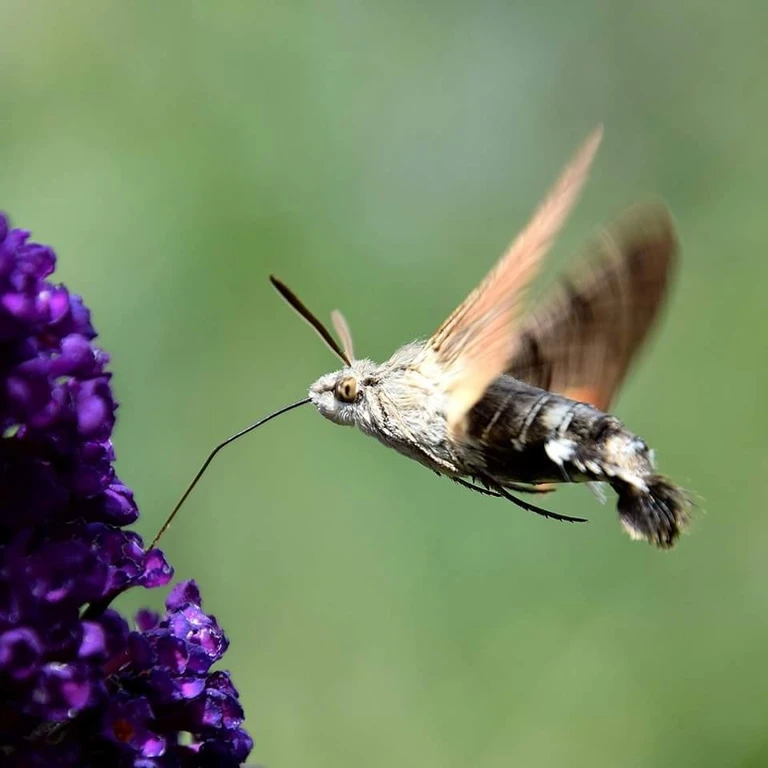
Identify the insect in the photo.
Macroglossum stellatarum
